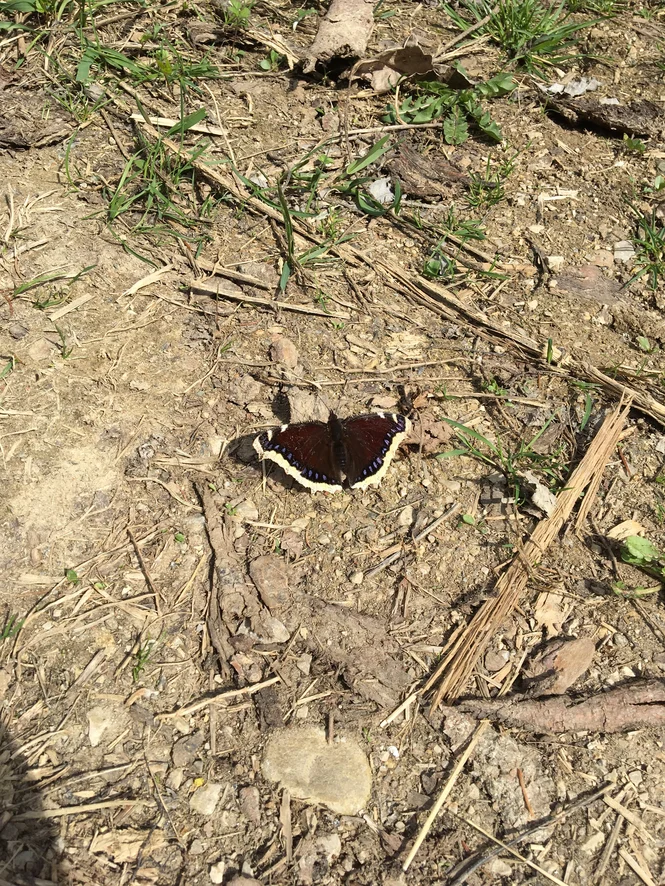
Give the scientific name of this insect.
Nymphalis antiopa
